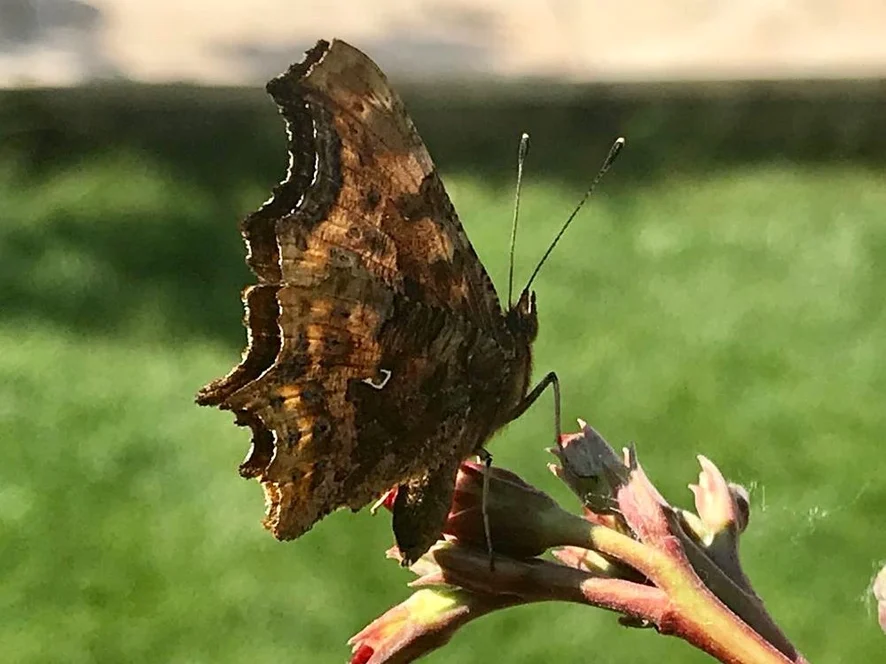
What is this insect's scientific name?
Polygonia c-album
